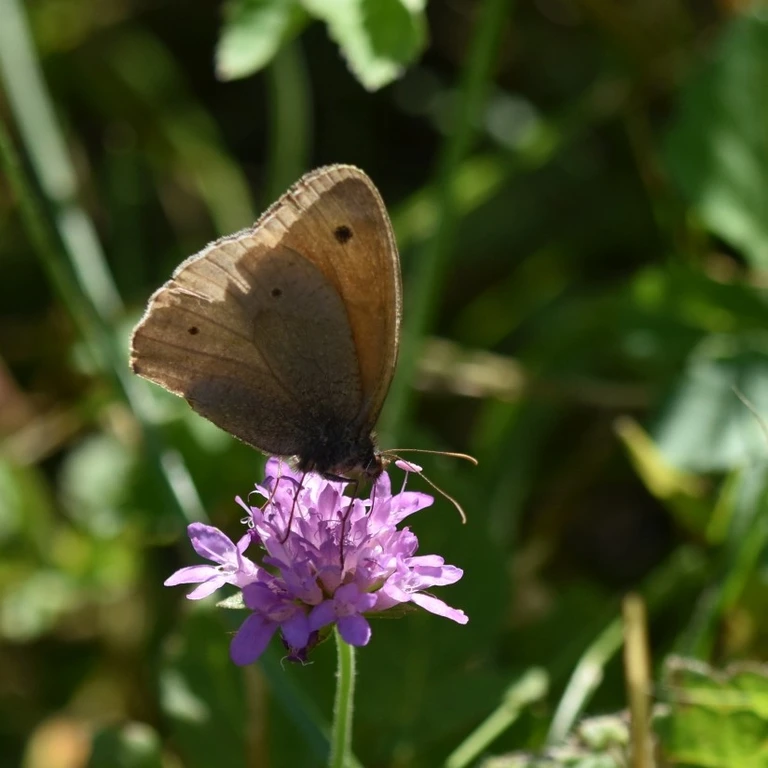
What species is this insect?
Maniola jurtina
